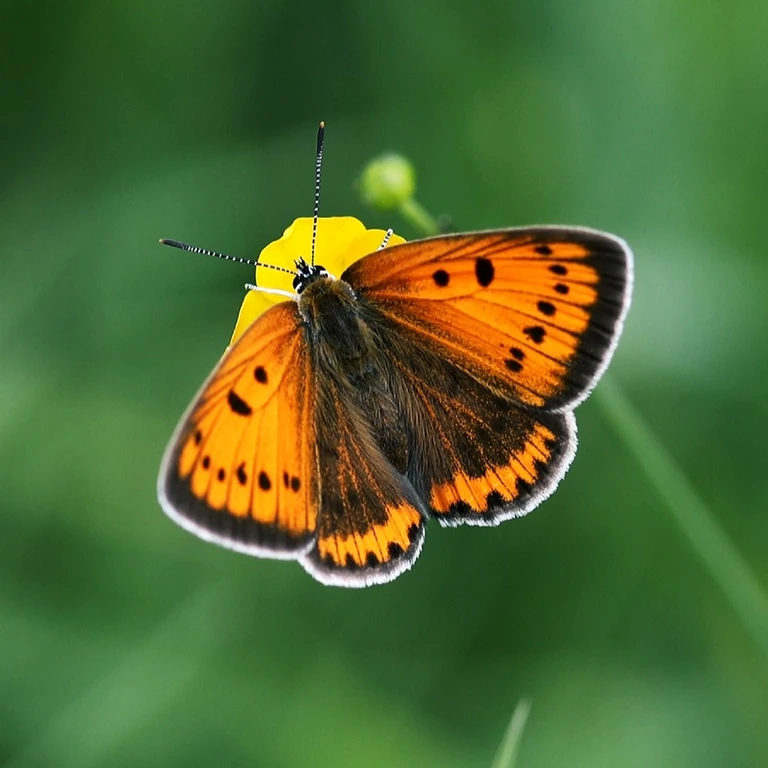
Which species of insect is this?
Lycaena dispar
